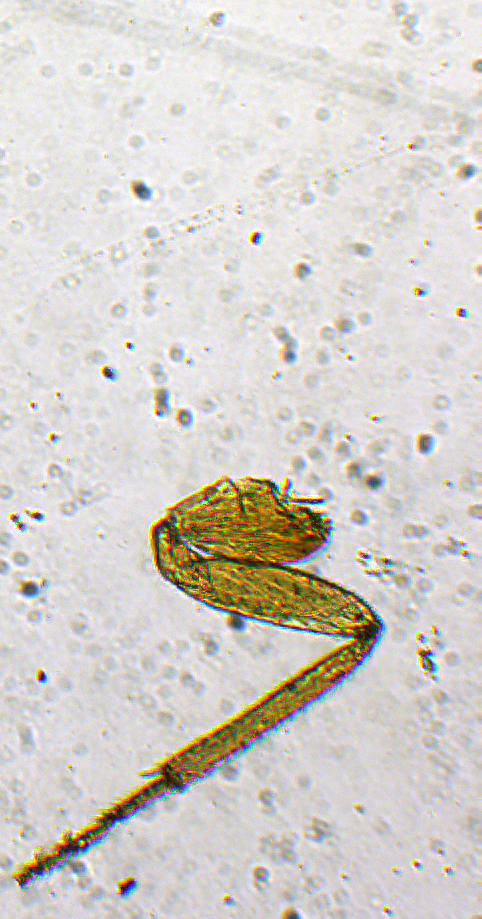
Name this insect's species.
Tetrastichus polyseta
